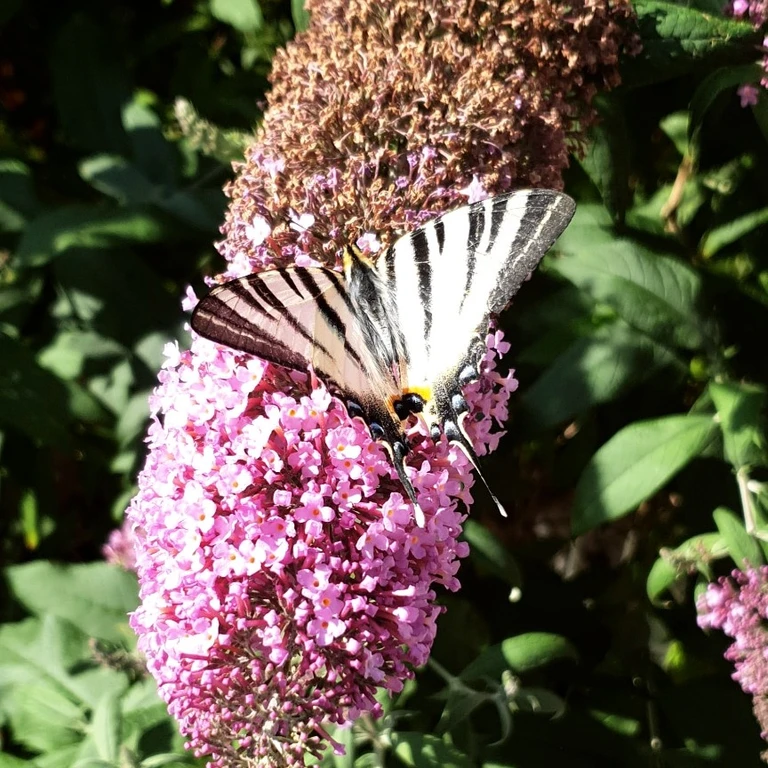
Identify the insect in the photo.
Iphiclides podalirius
